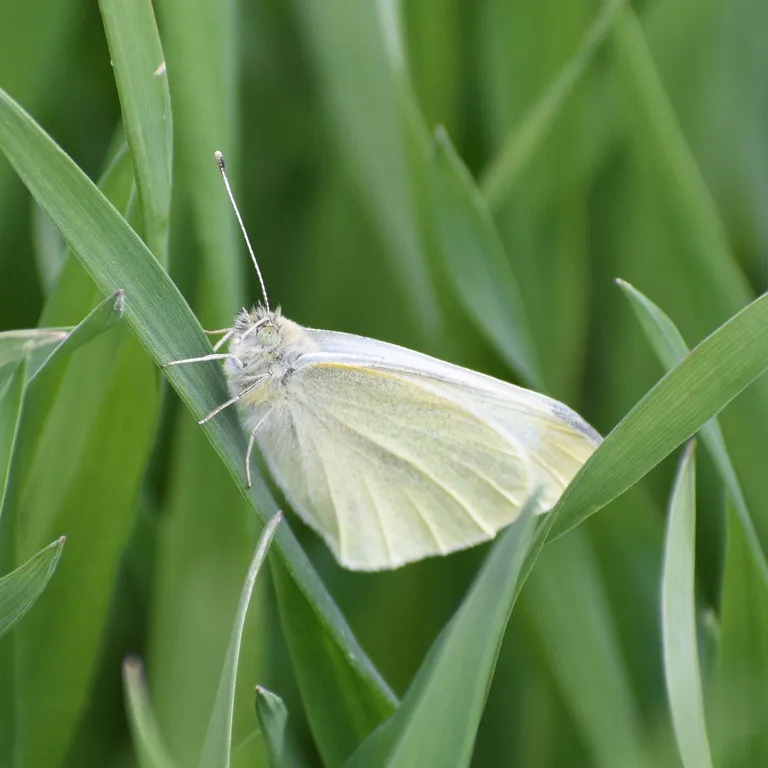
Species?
Pieris rapae
